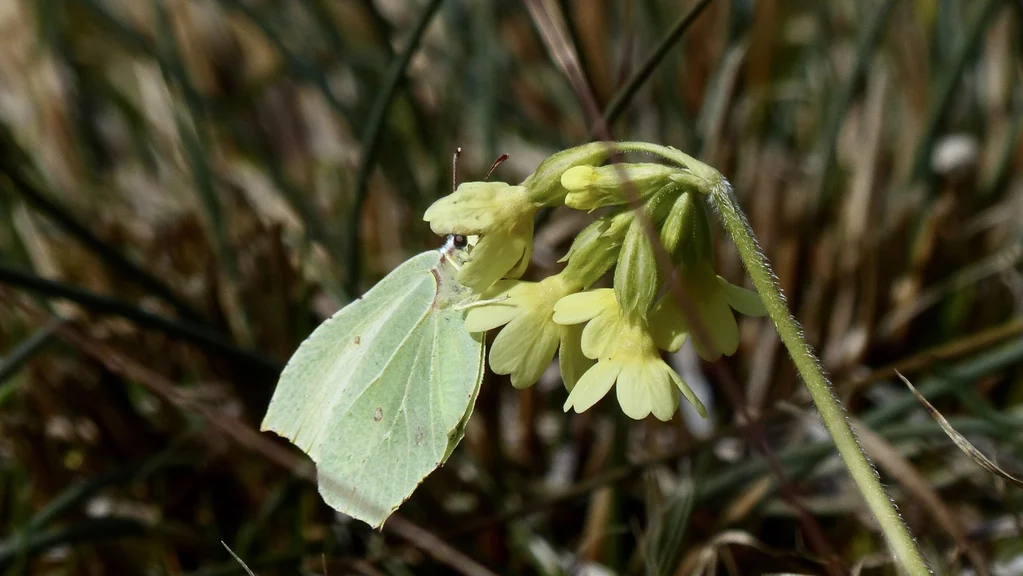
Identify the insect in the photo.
Gonepteryx rhamni
